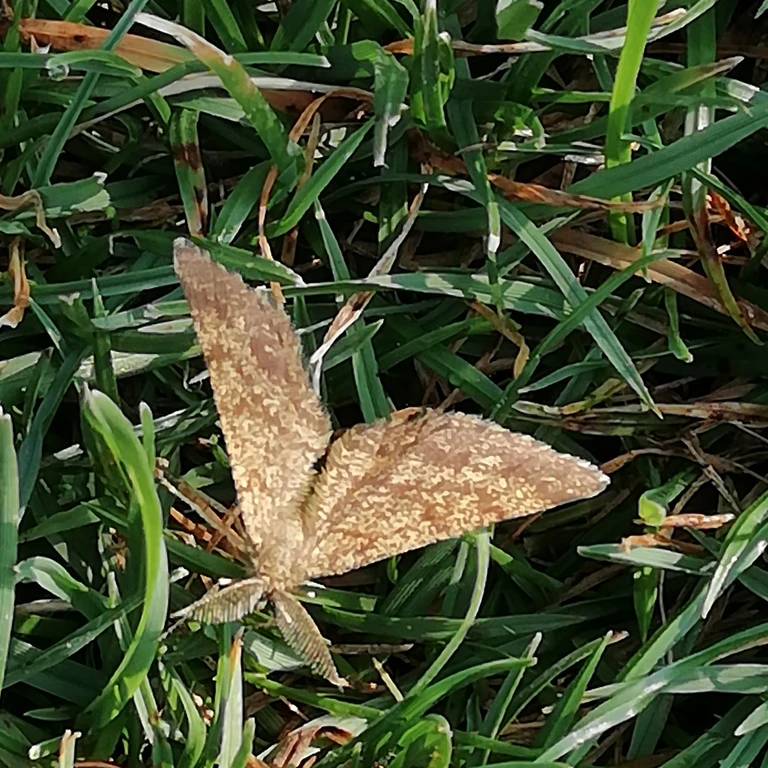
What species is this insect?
Ematurga atomaria
